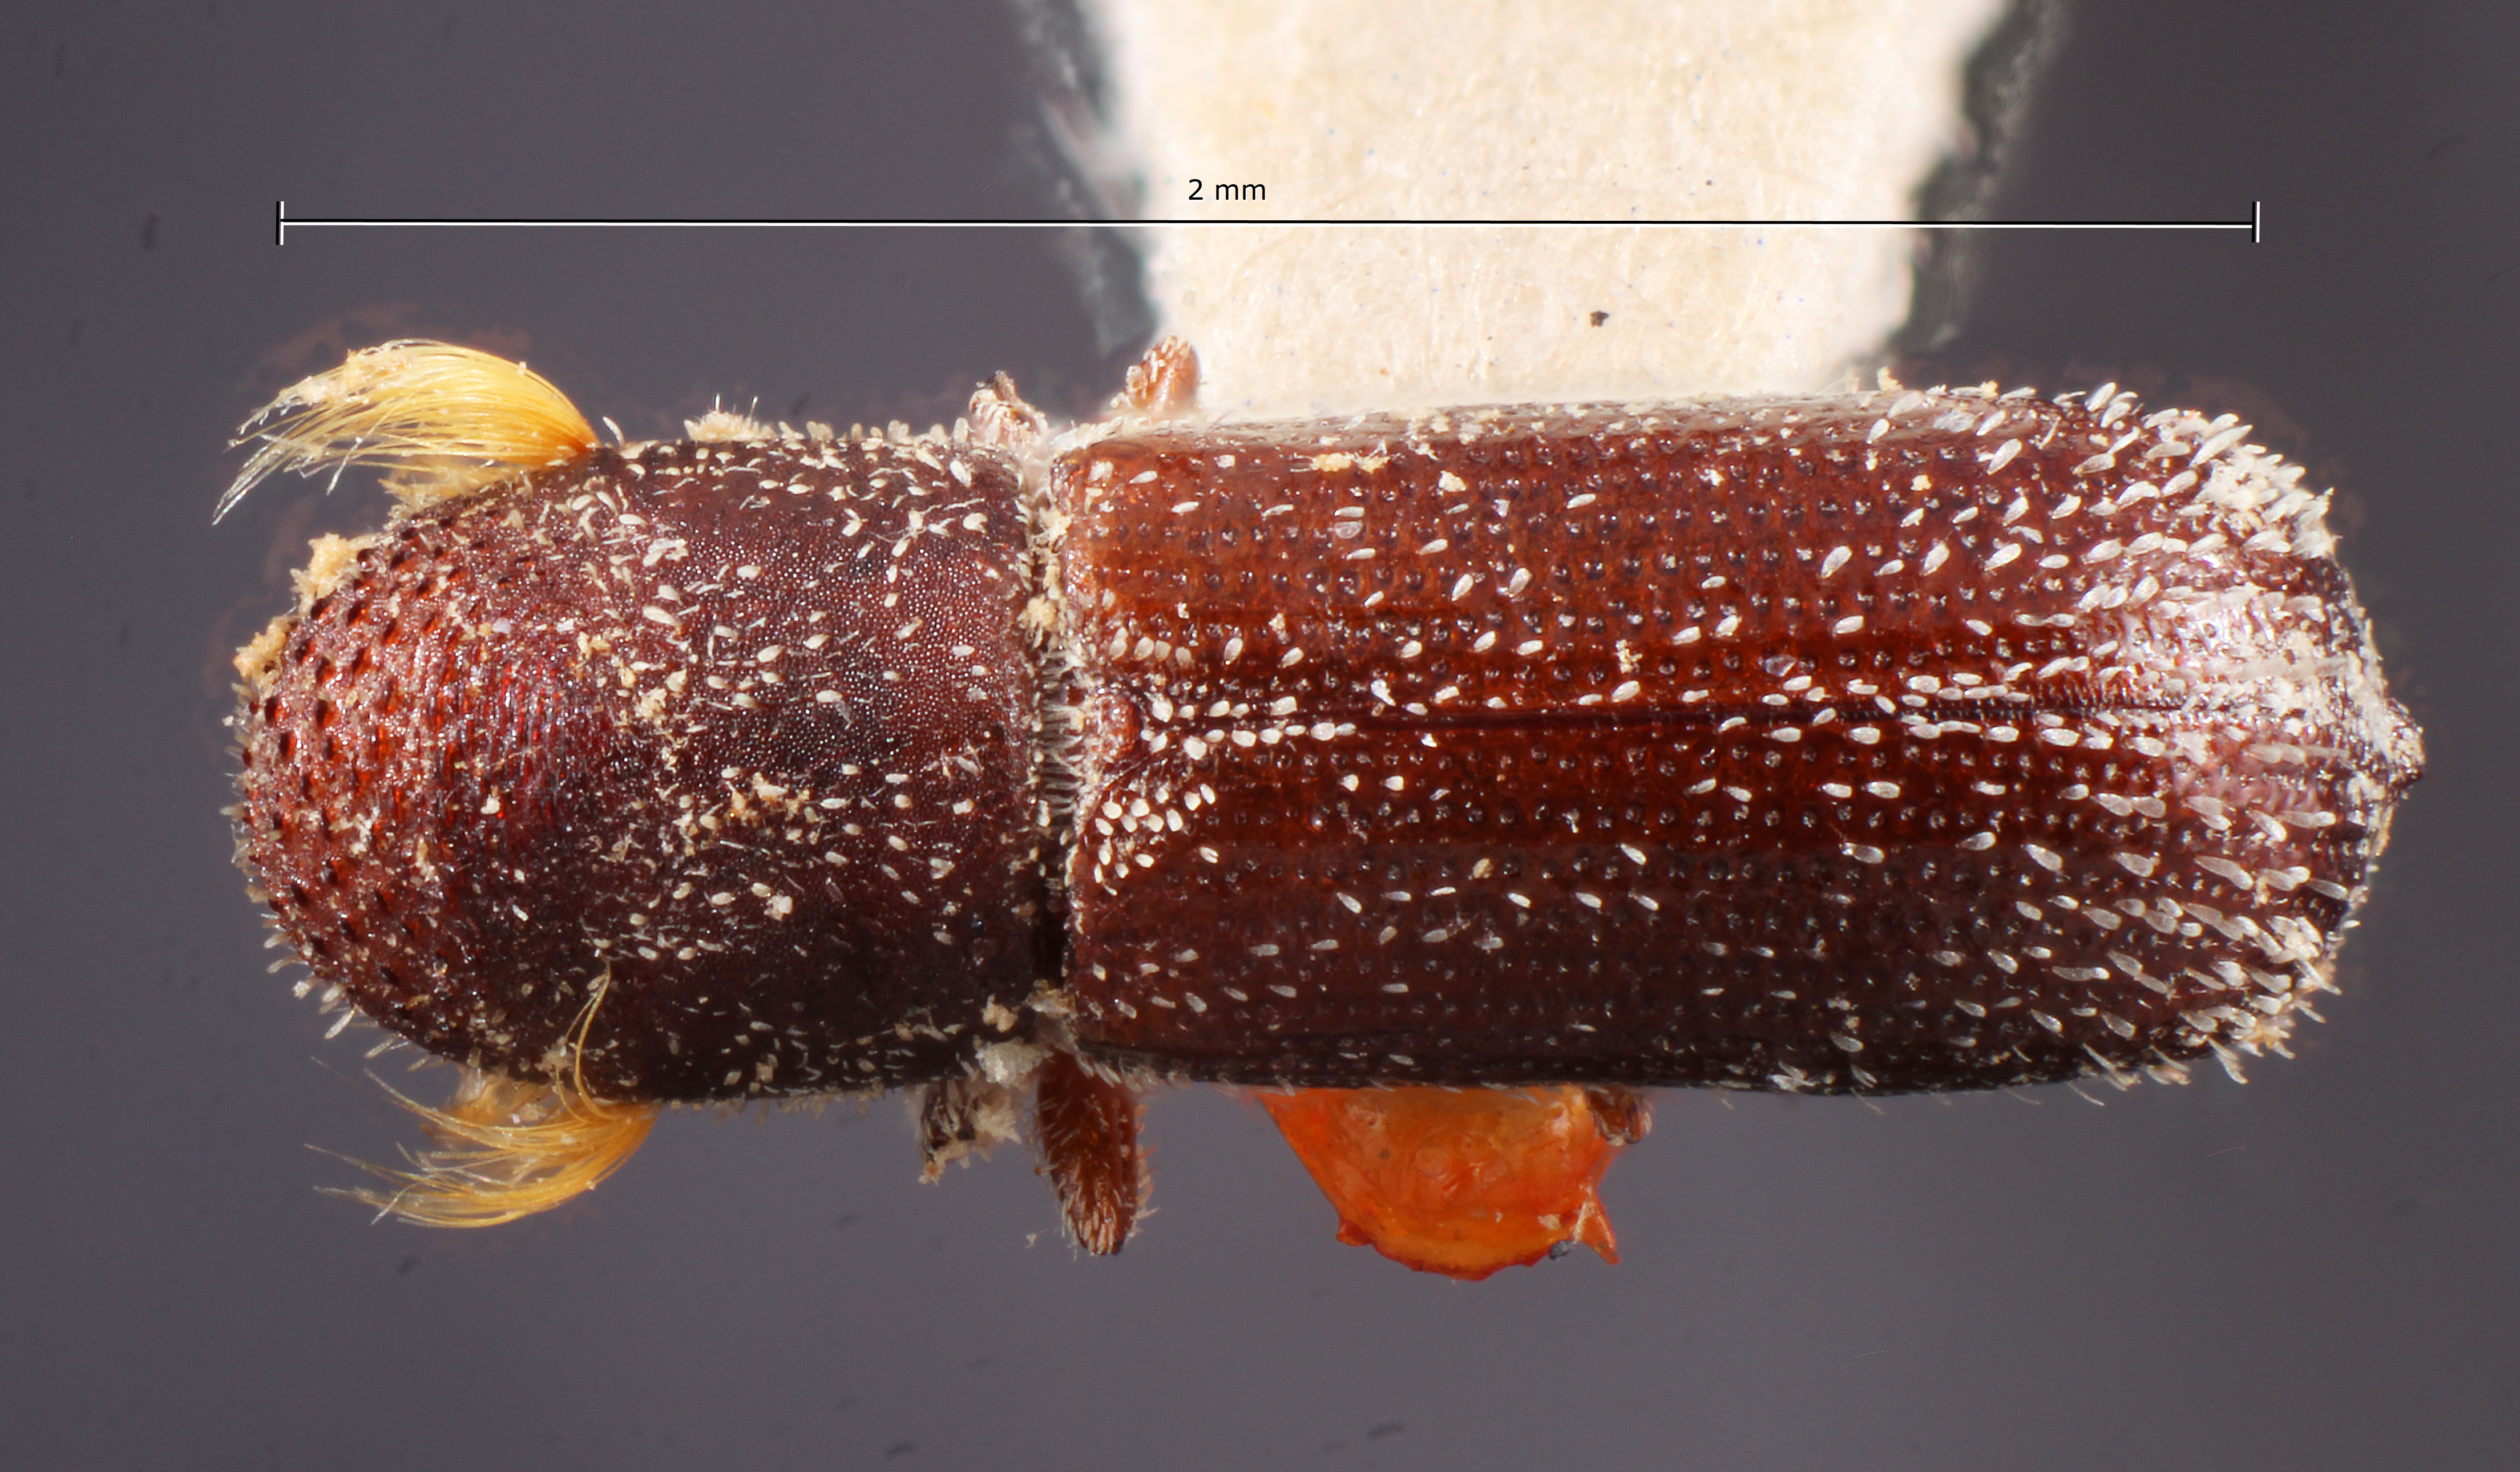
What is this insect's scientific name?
Micracis lignator
